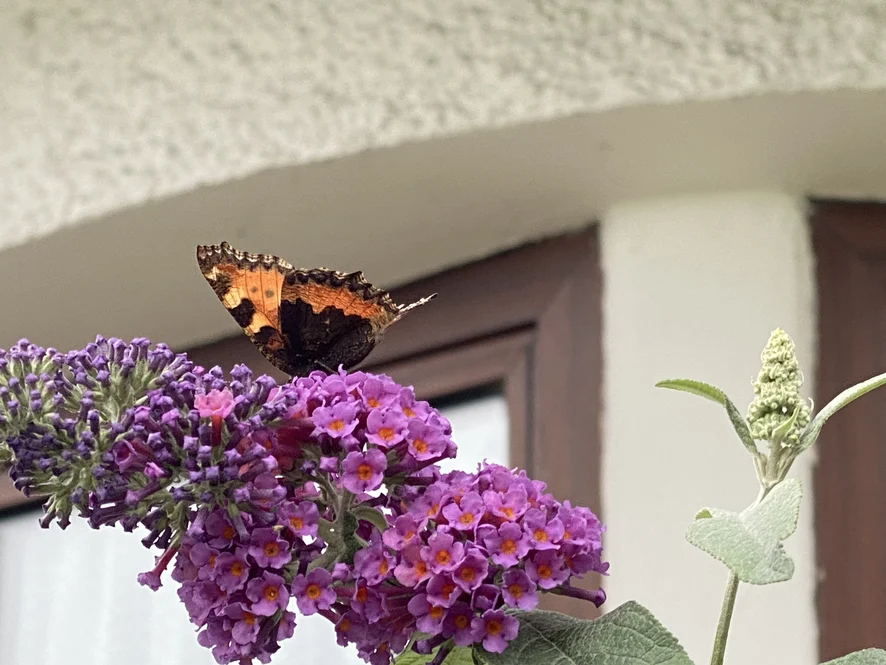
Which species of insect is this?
Aglais urticae
